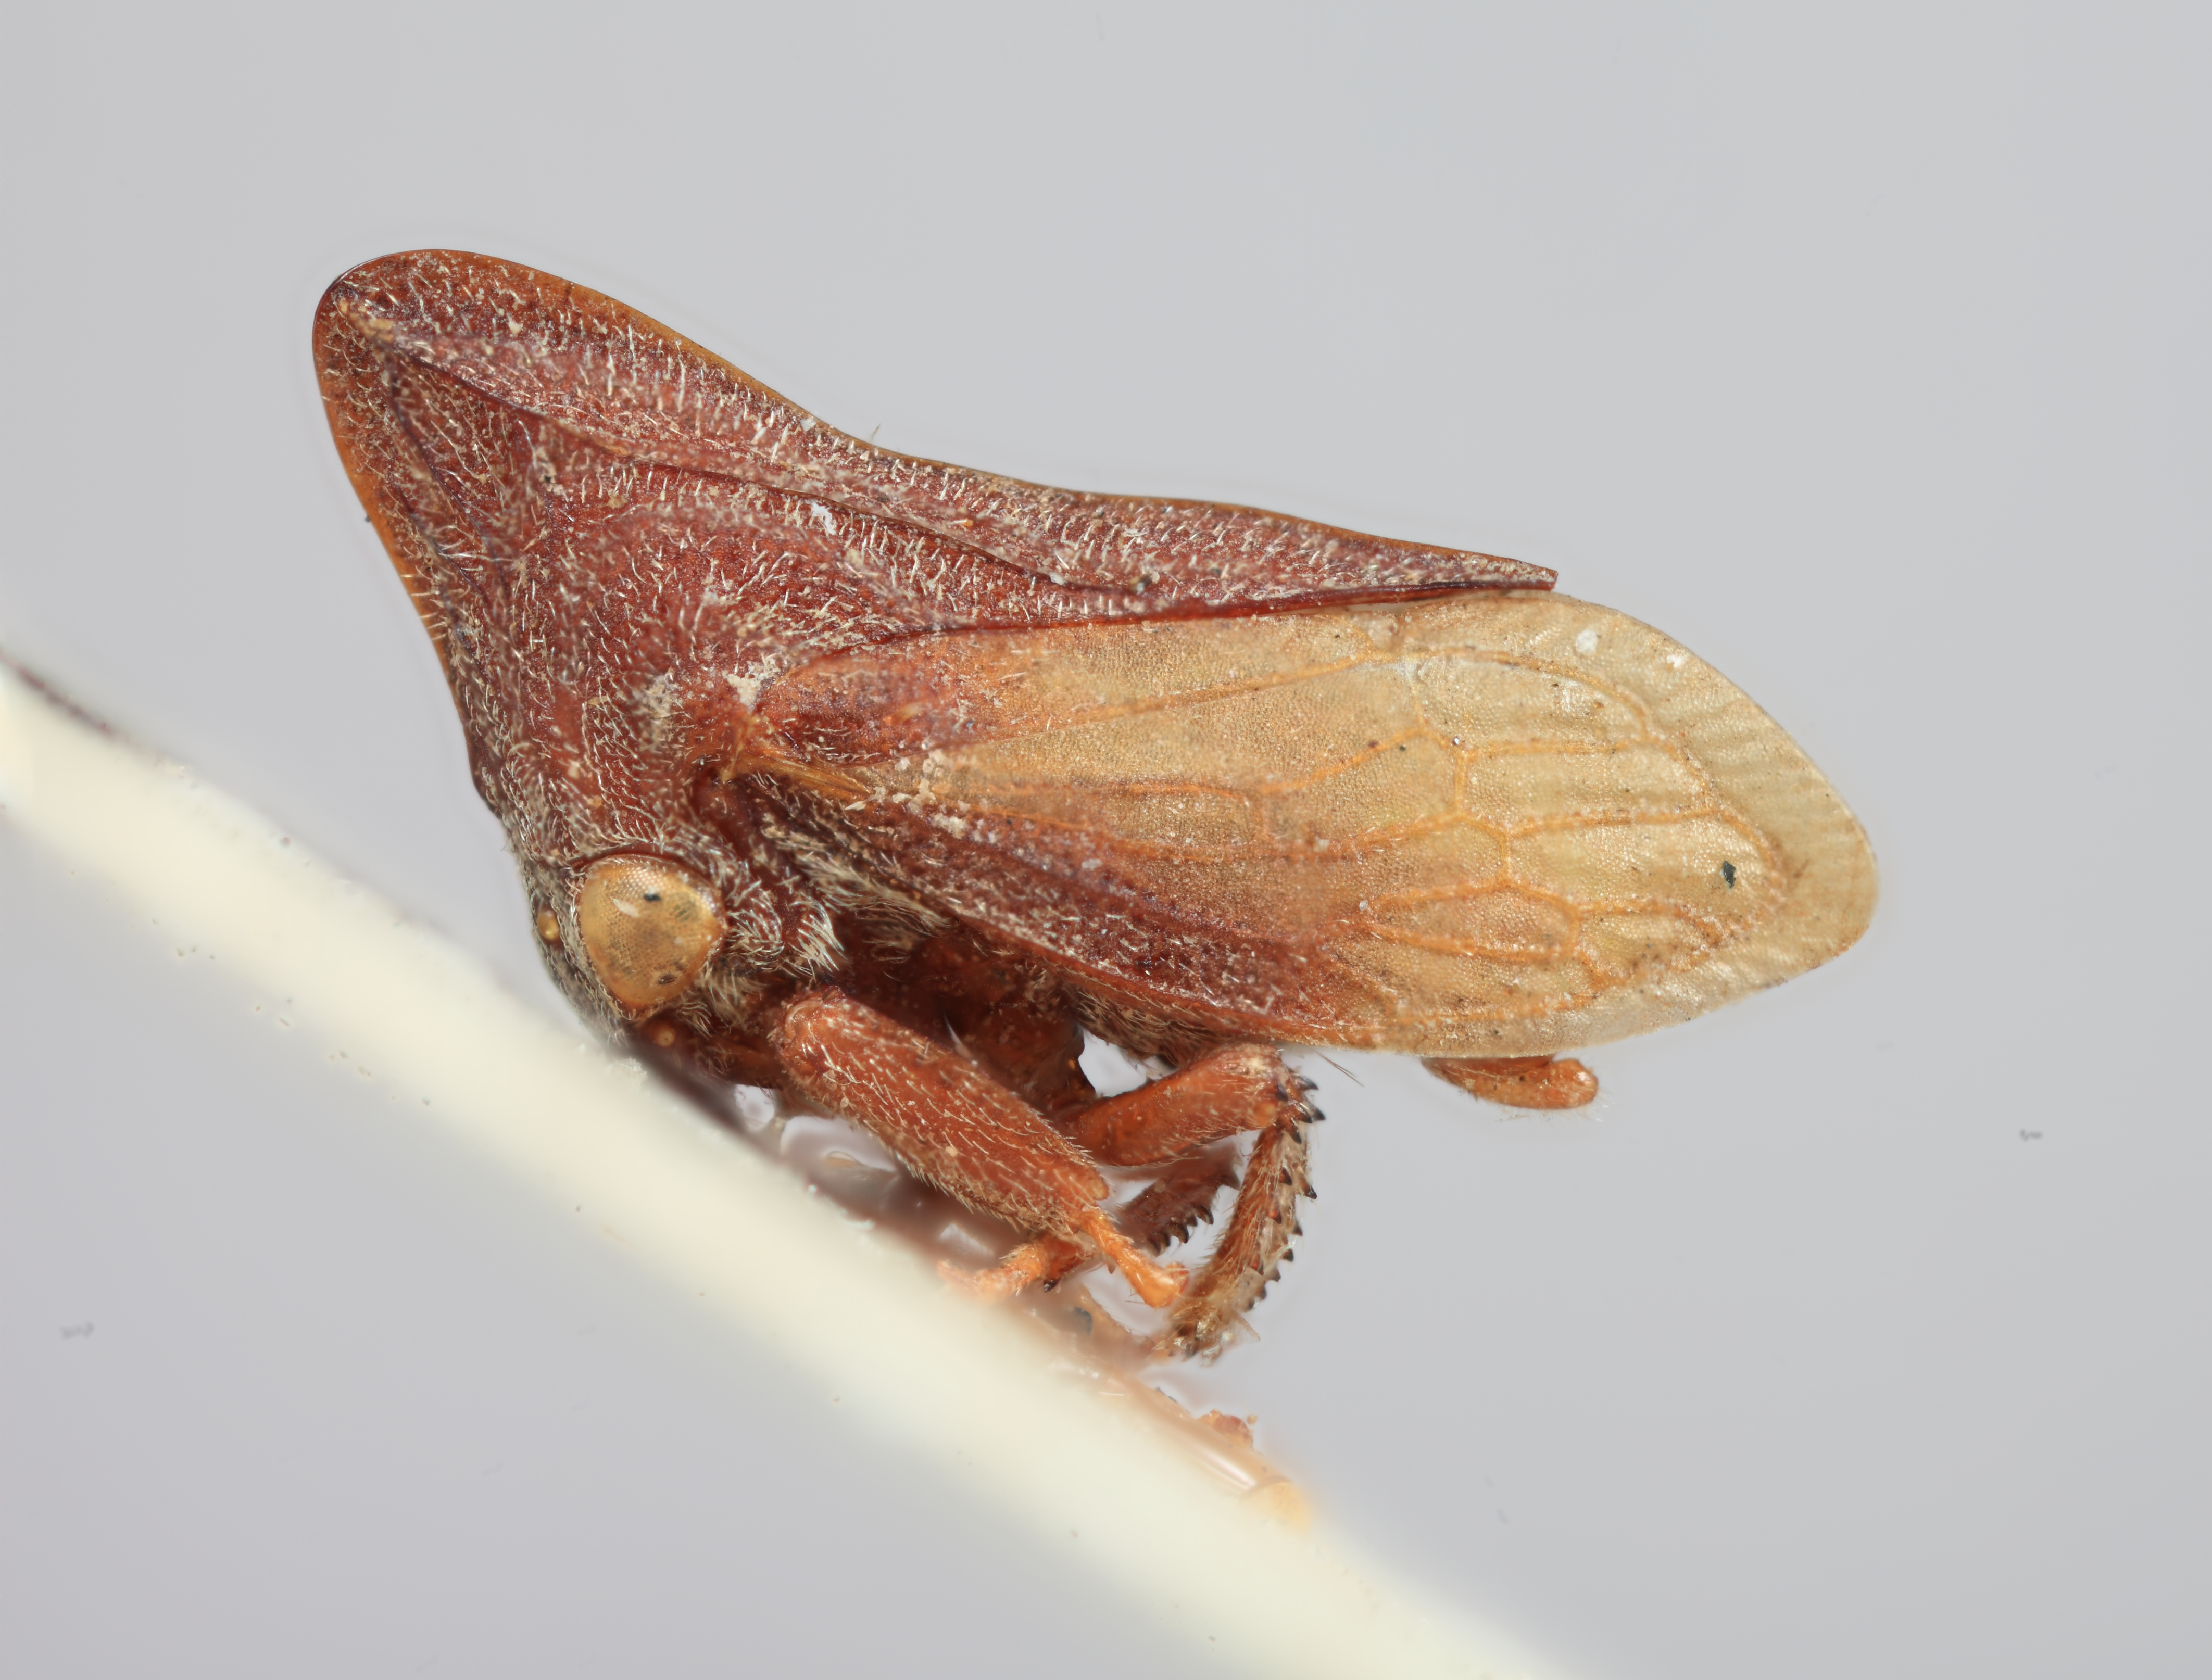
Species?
Tropidoscyta immaculata
